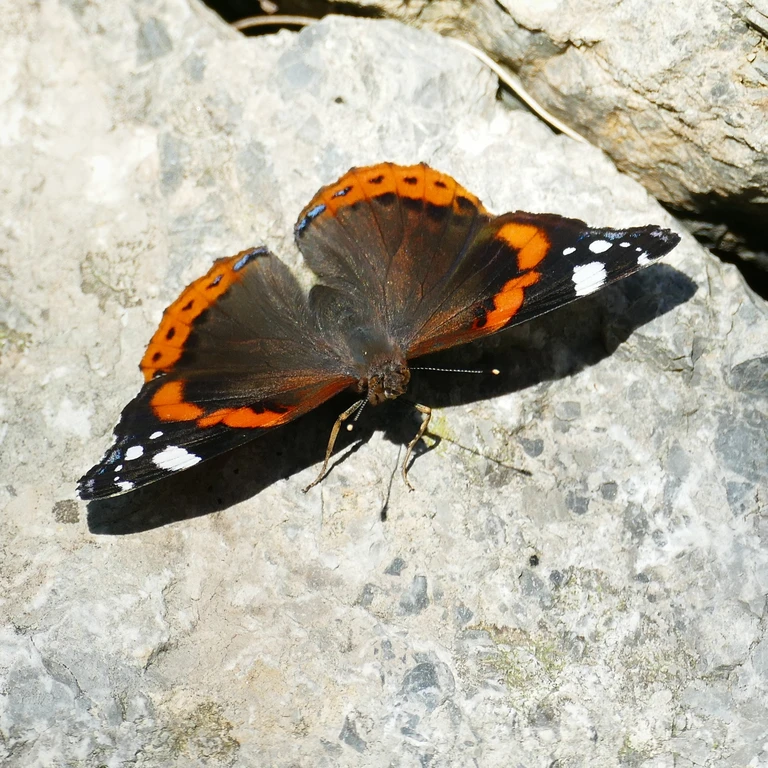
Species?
Vanessa atalanta
